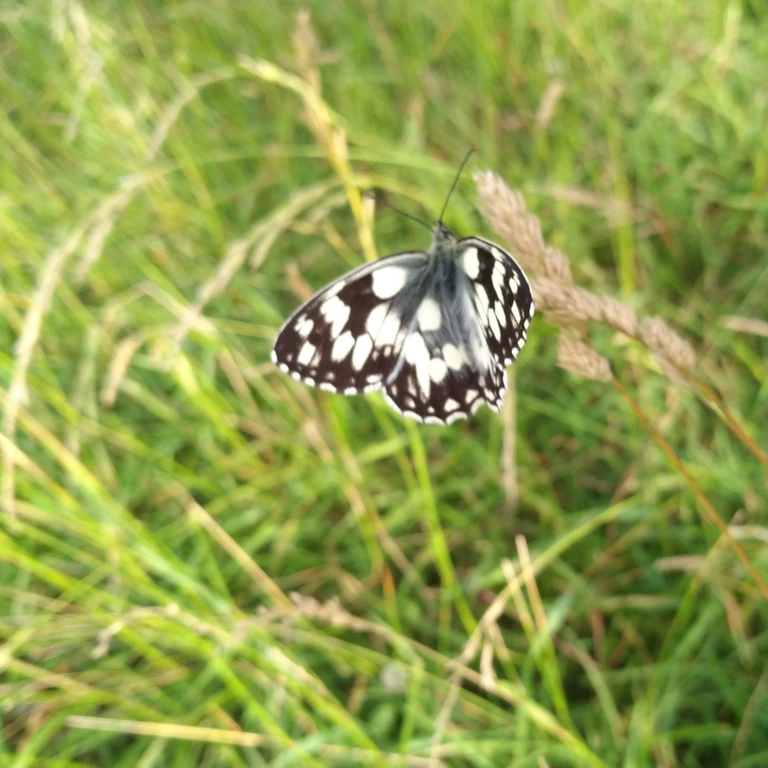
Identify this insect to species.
Melanargia galathea
